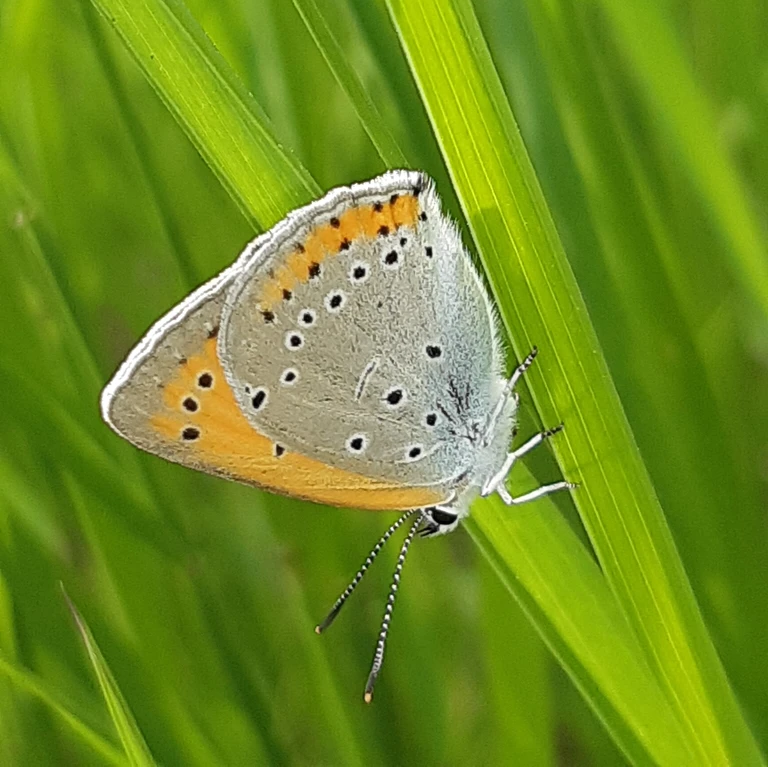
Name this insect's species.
Lycaena dispar
